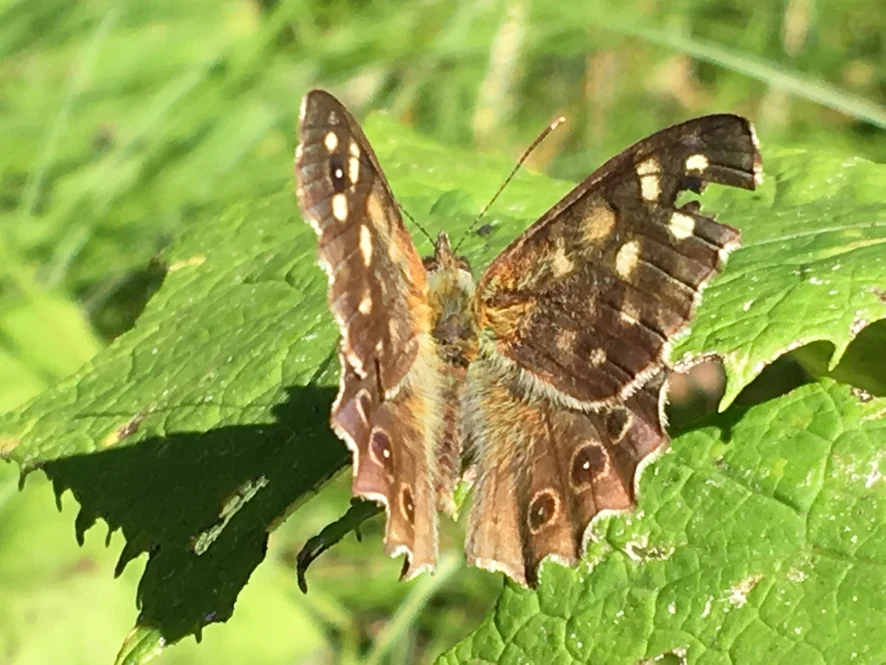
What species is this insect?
Pararge aegeria
